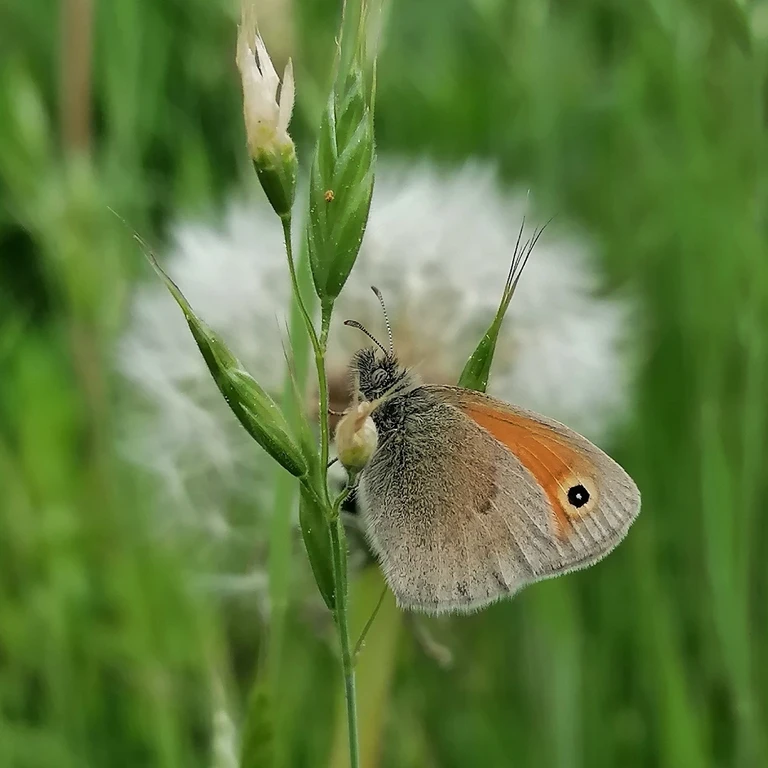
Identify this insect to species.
Coenonympha pamphilus
